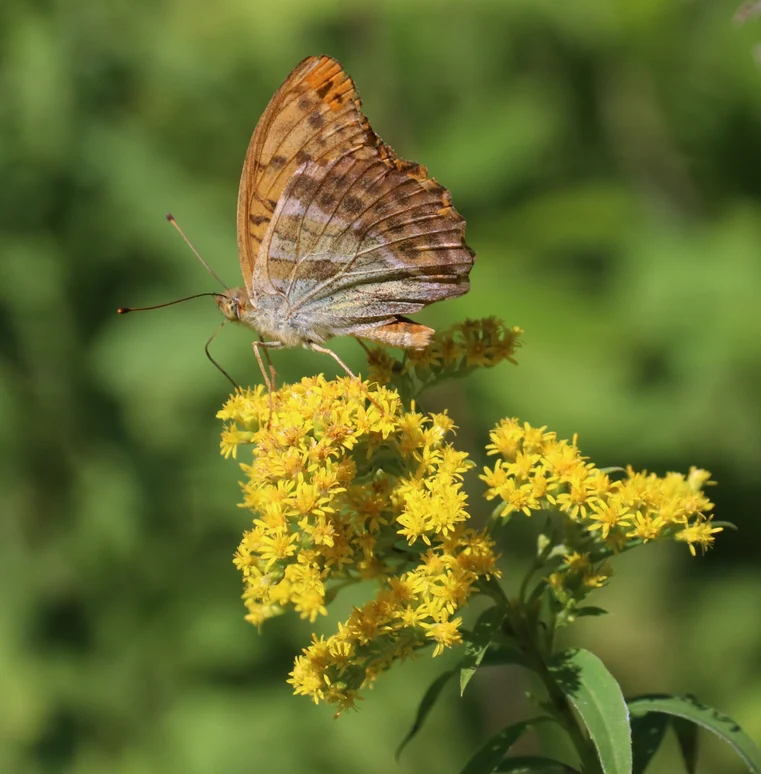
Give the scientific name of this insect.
Argynnis paphia
